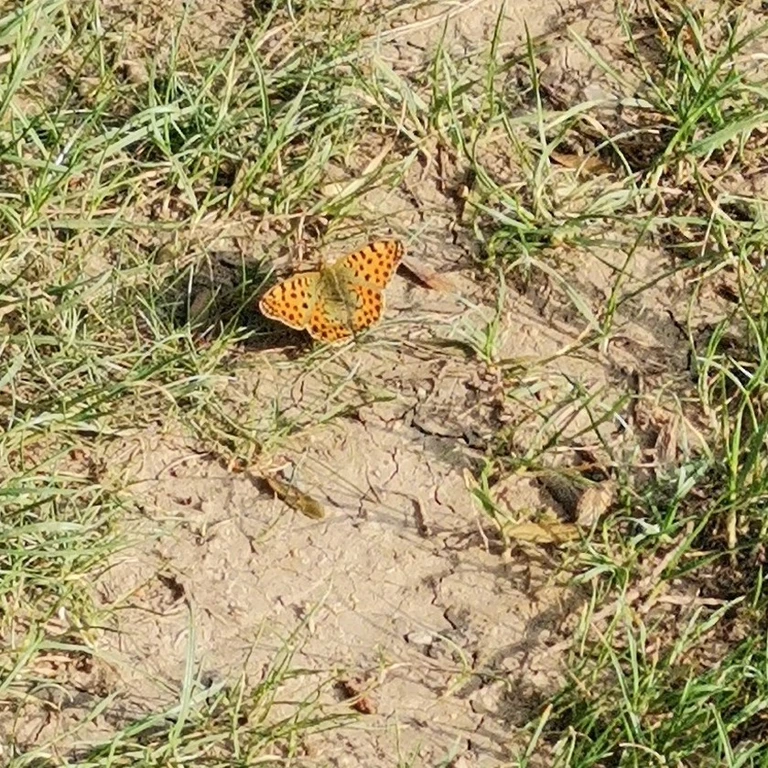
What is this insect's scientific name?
Issoria lathonia
